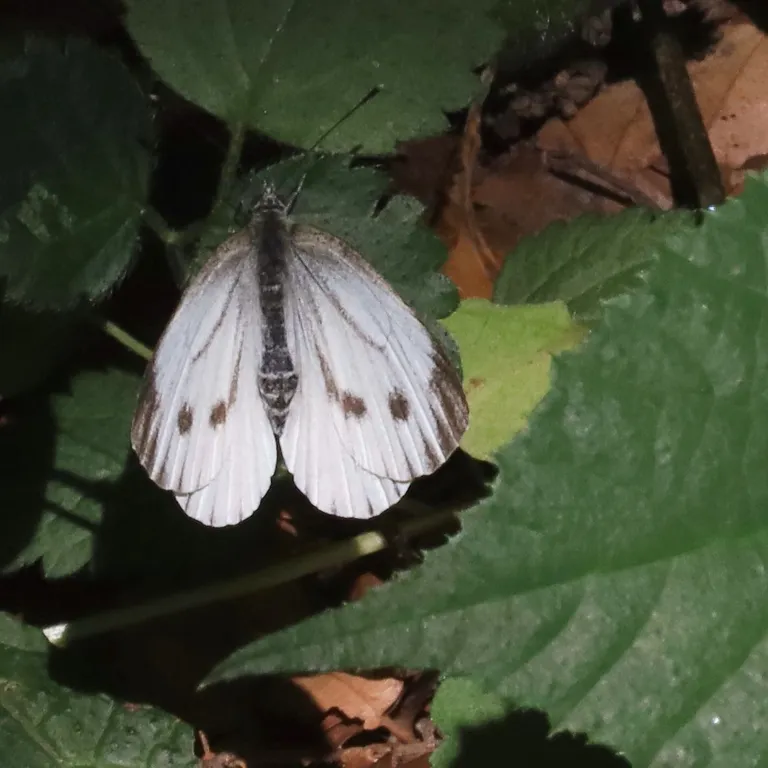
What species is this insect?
Pieris napi
